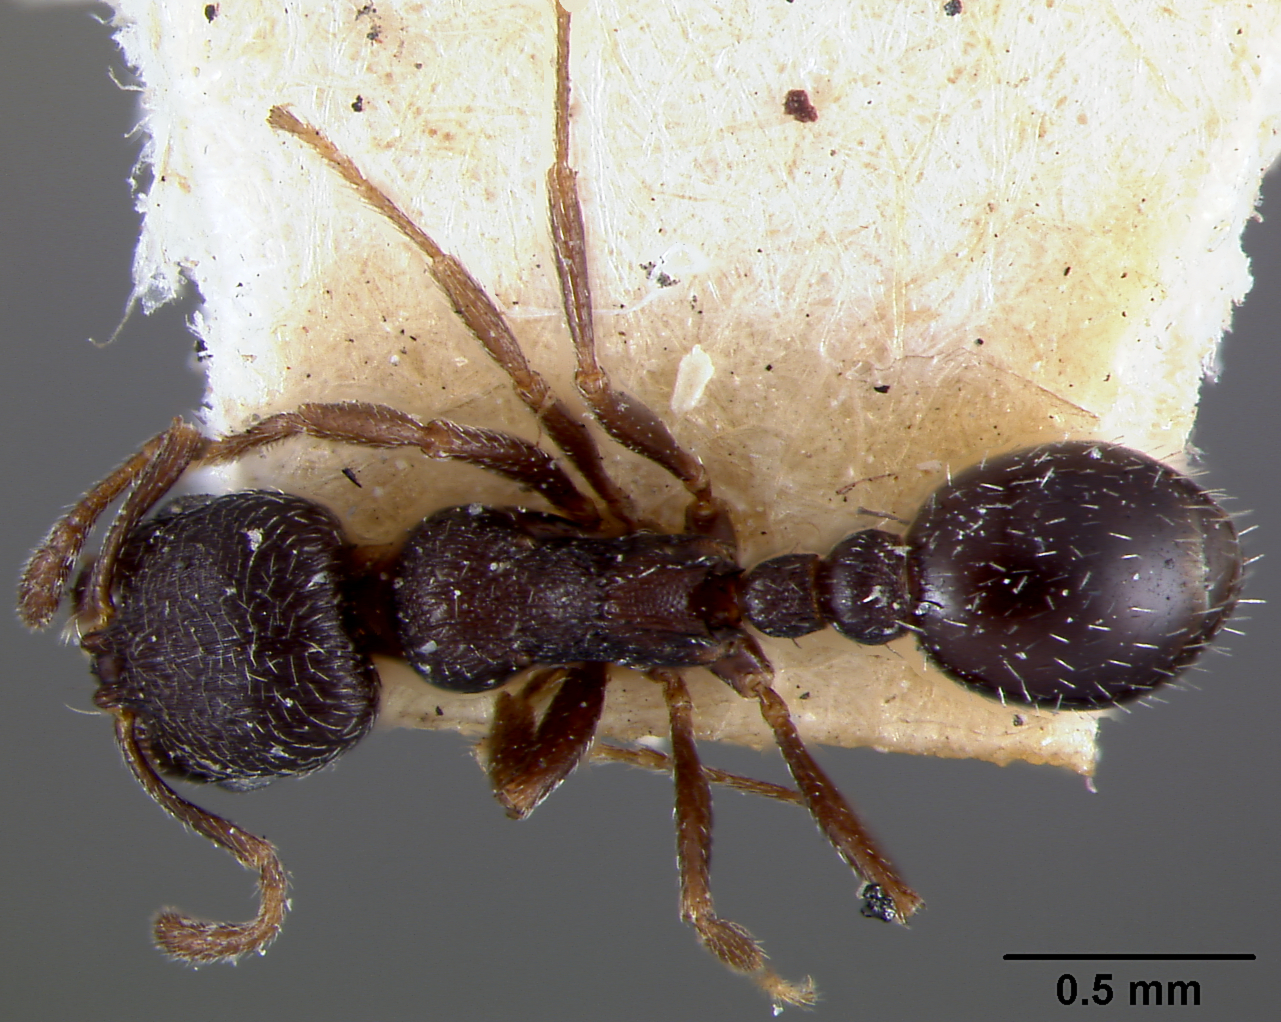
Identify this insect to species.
Oxyopomyrmex santschii
